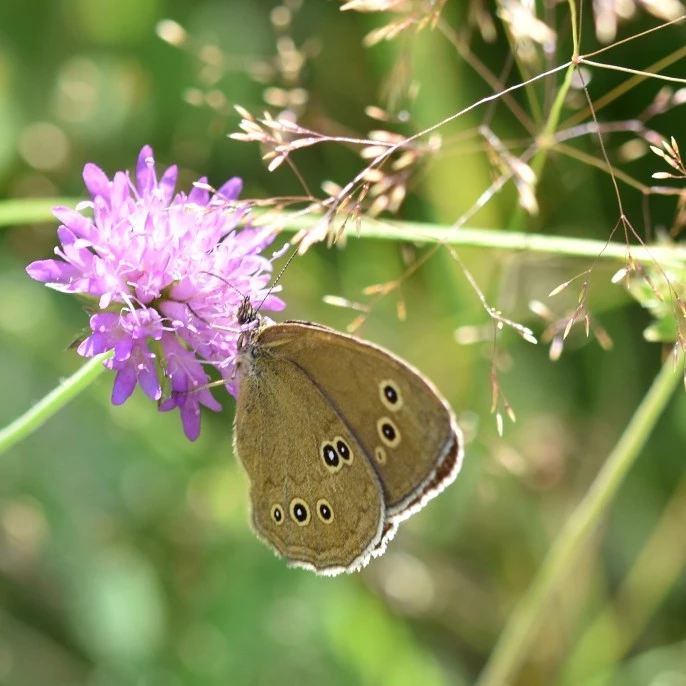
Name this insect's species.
Aphantopus hyperantus
